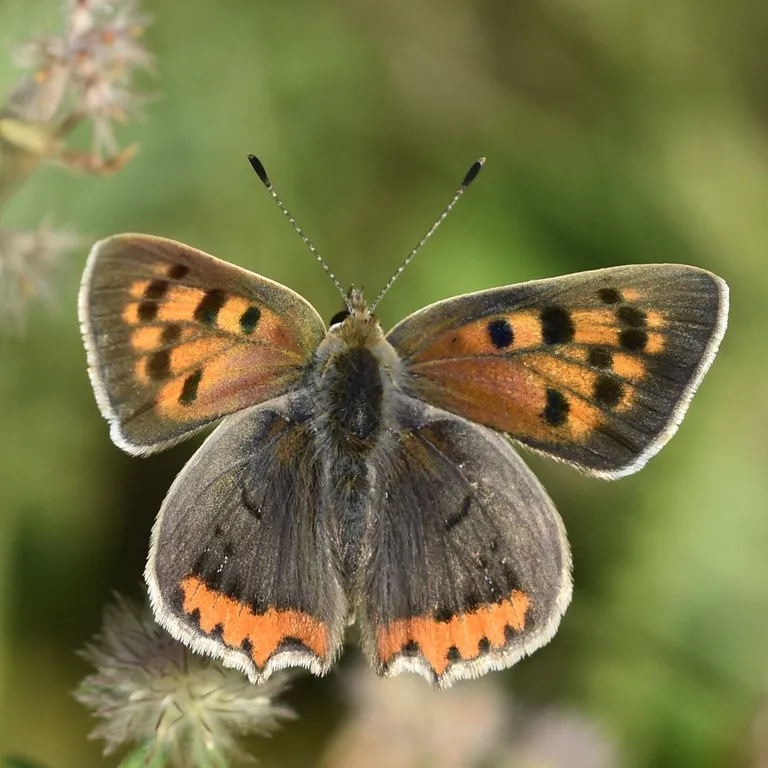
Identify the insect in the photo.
Lycaena phlaeas
